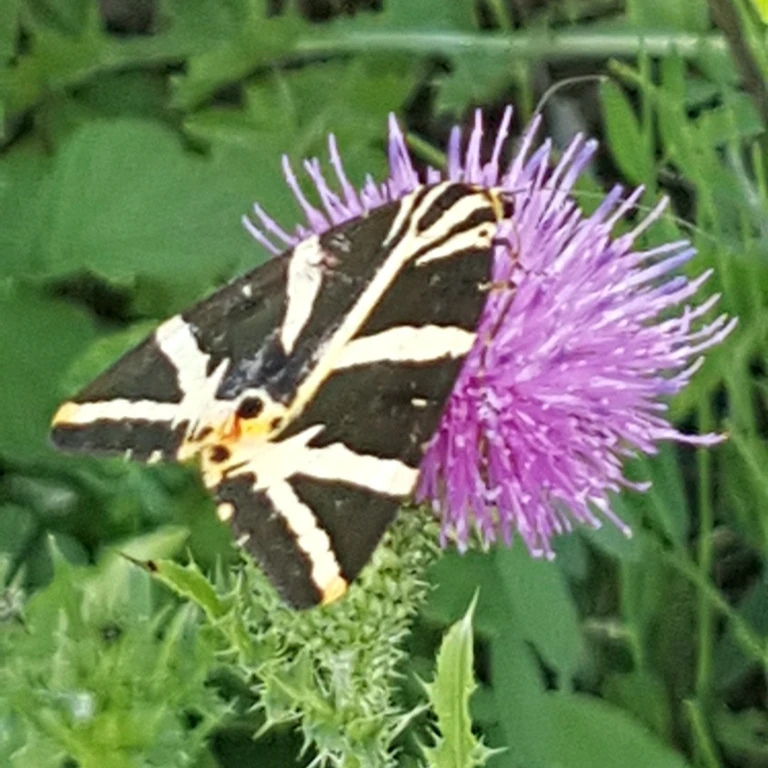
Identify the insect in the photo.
Euplagia quadripunctaria
